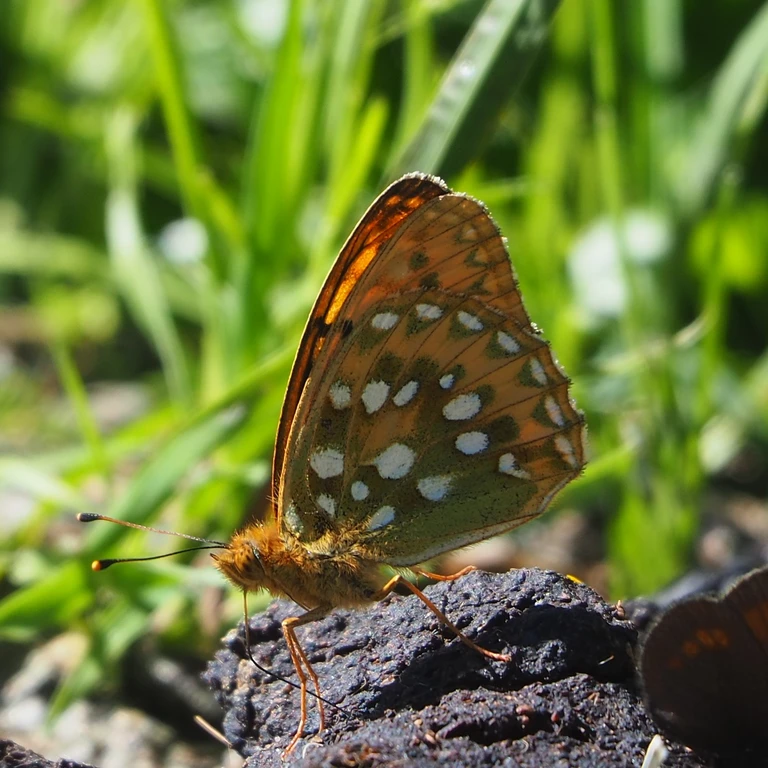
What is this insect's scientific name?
Speyeria aglaja
